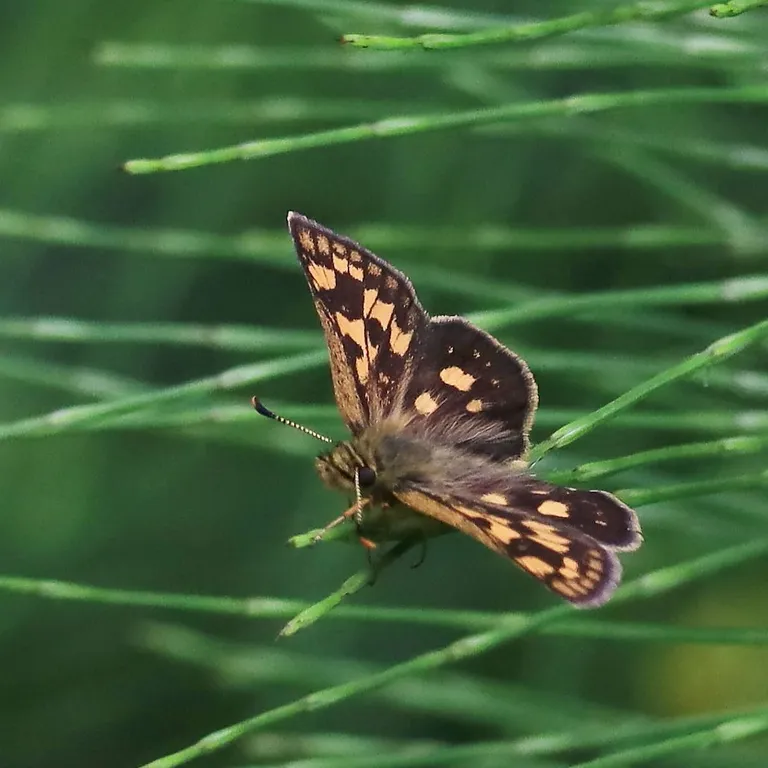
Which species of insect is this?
Carterocephalus palaemon
